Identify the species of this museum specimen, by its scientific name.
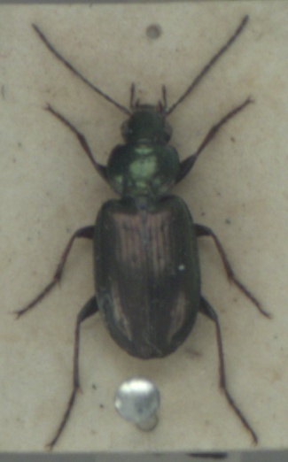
Agonum muelleri
